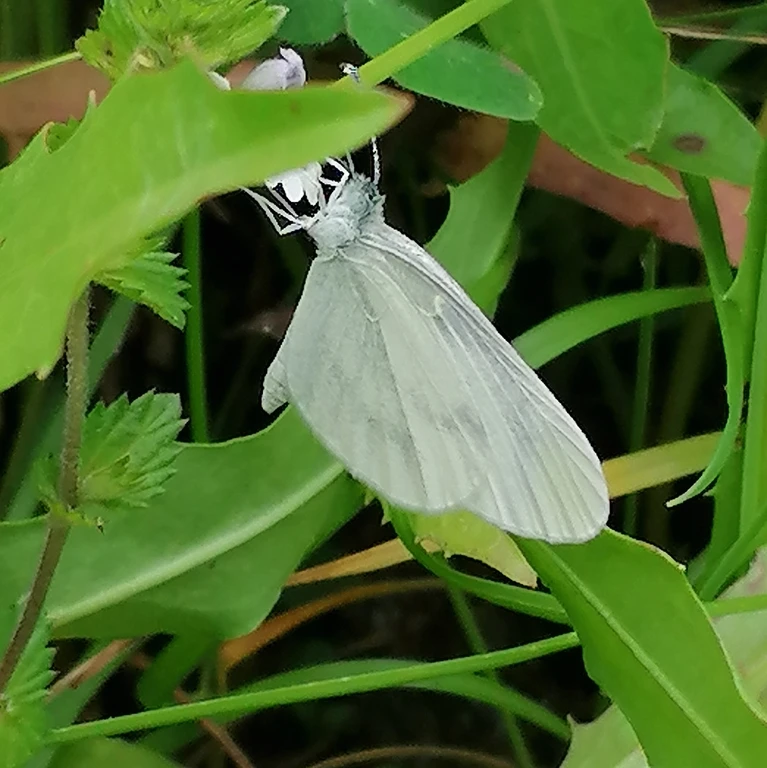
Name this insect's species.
Leptidea sinapis/juvernica
